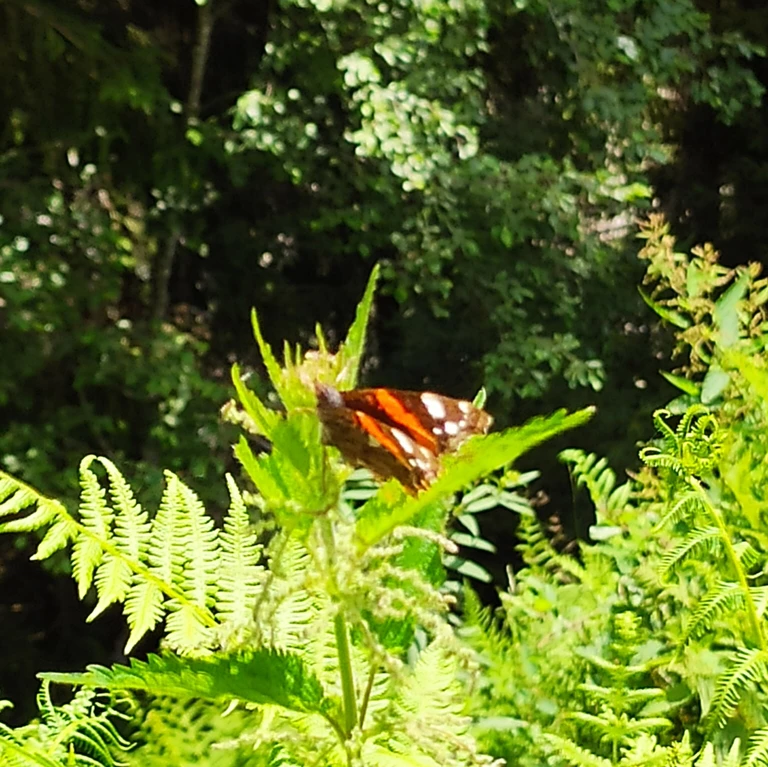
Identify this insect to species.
Vanessa atalanta
